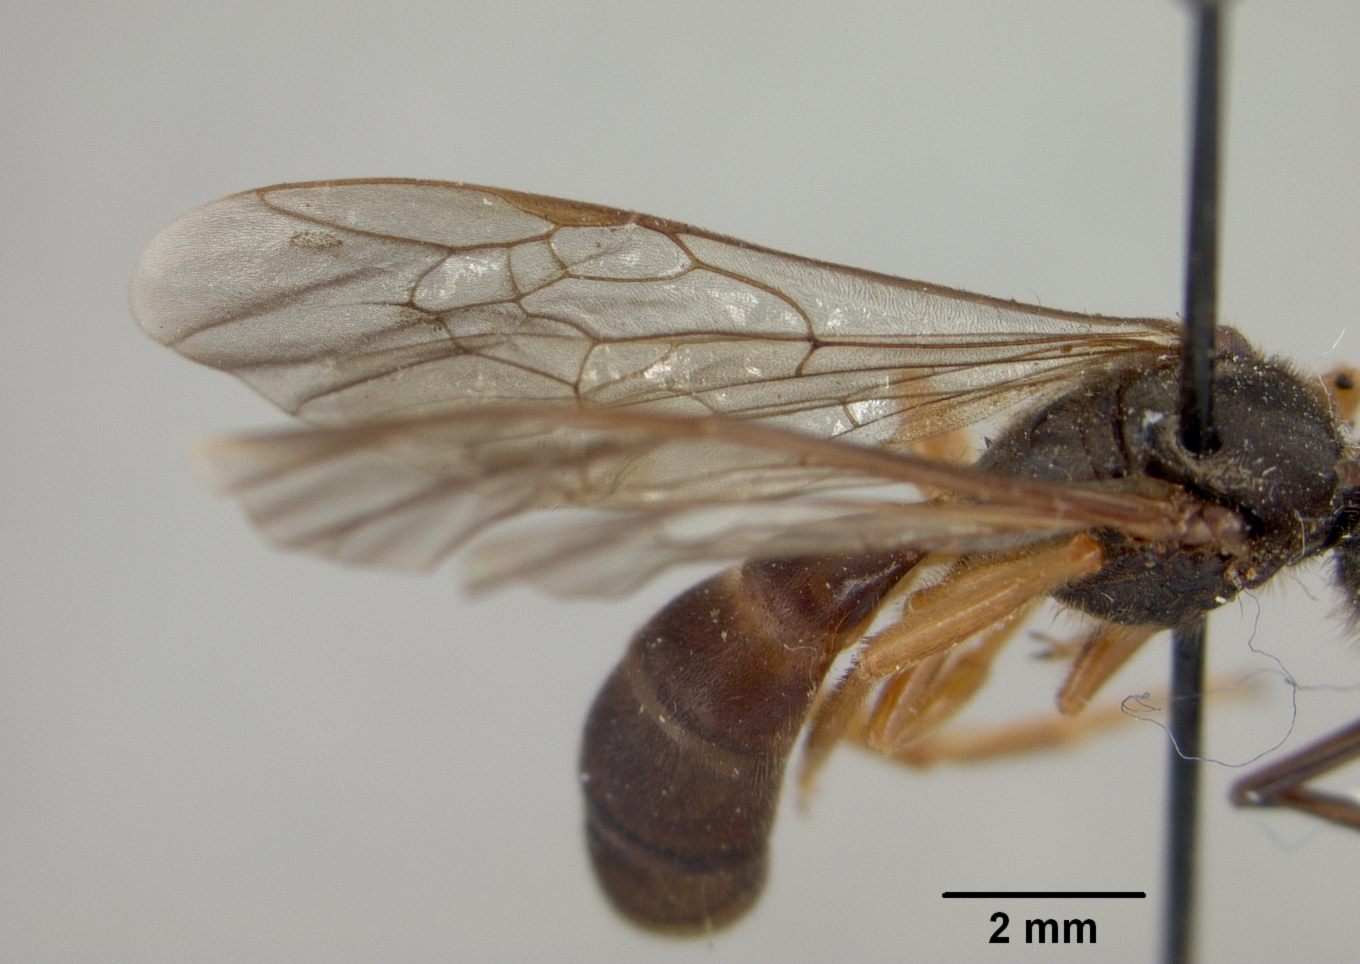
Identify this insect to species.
Chlerogas hirsutipennis
